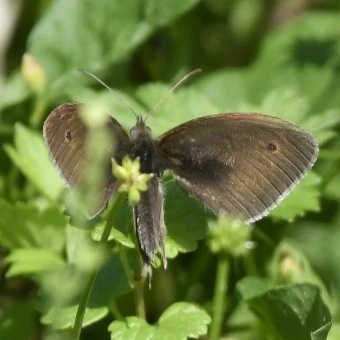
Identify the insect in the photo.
Maniola jurtina
